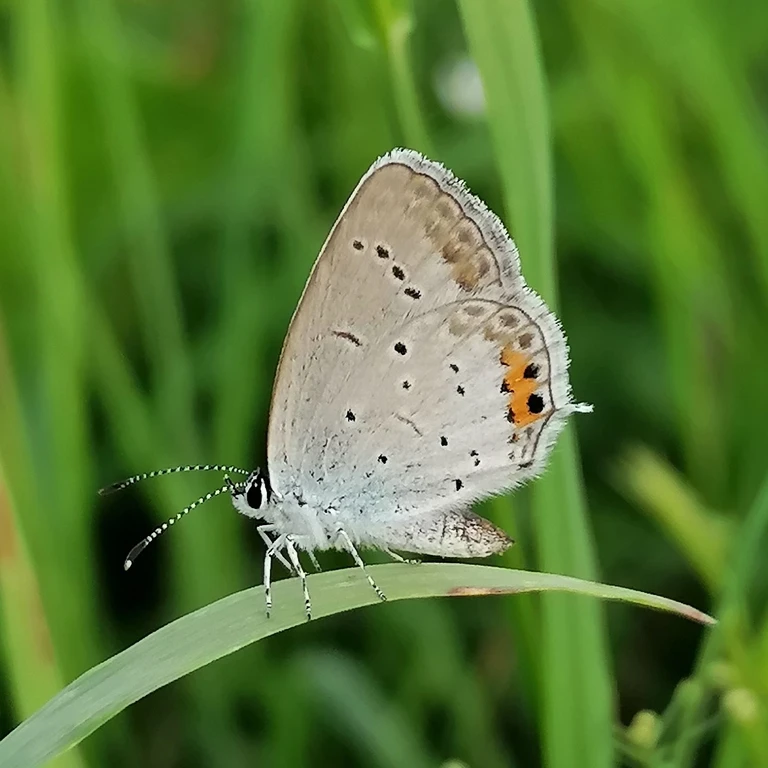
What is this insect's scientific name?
Cupido argiades (also Elkalyce argiades)
